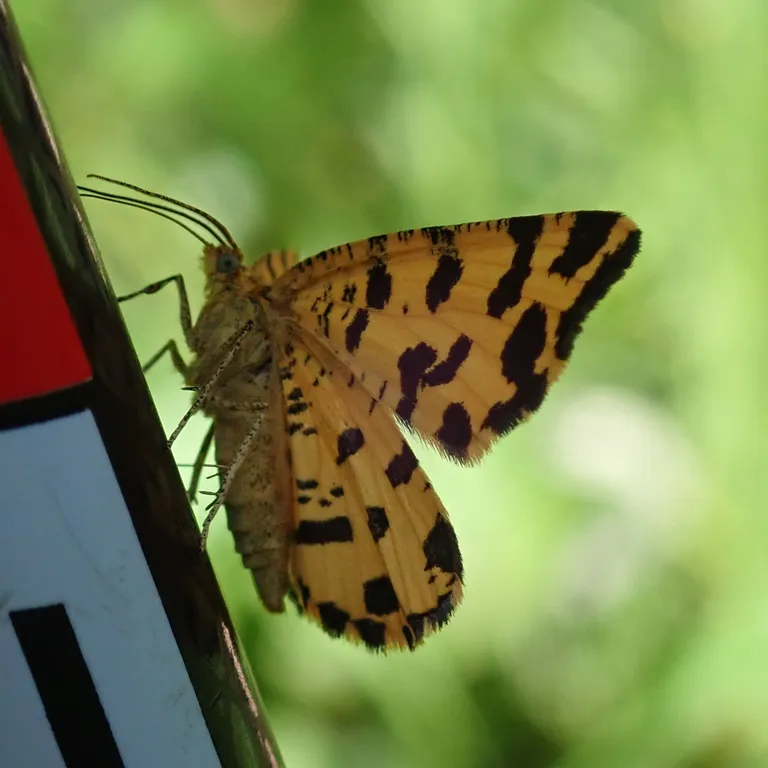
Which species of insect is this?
Pseudopanthera macularia
